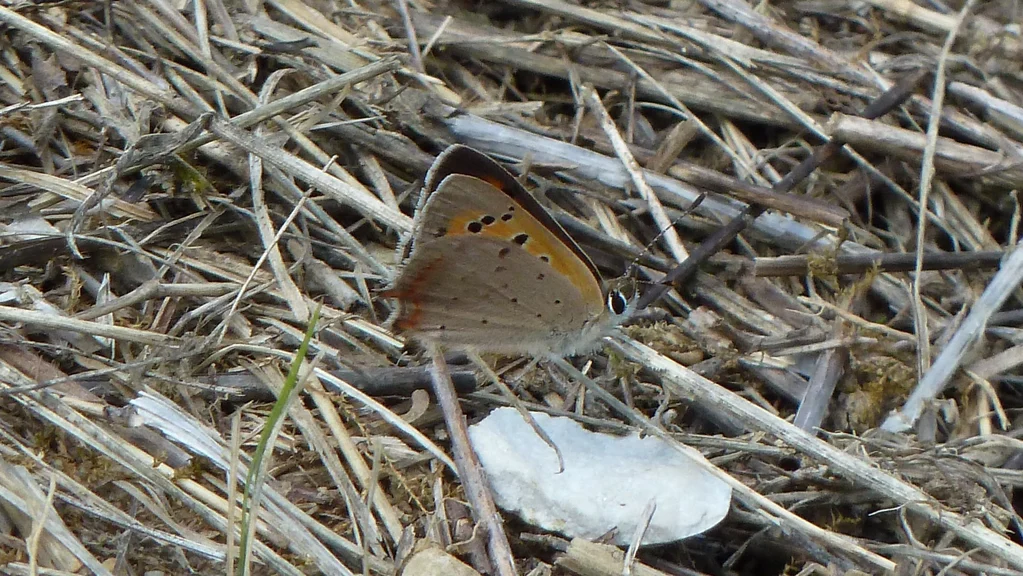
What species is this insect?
Lycaena phlaeas
